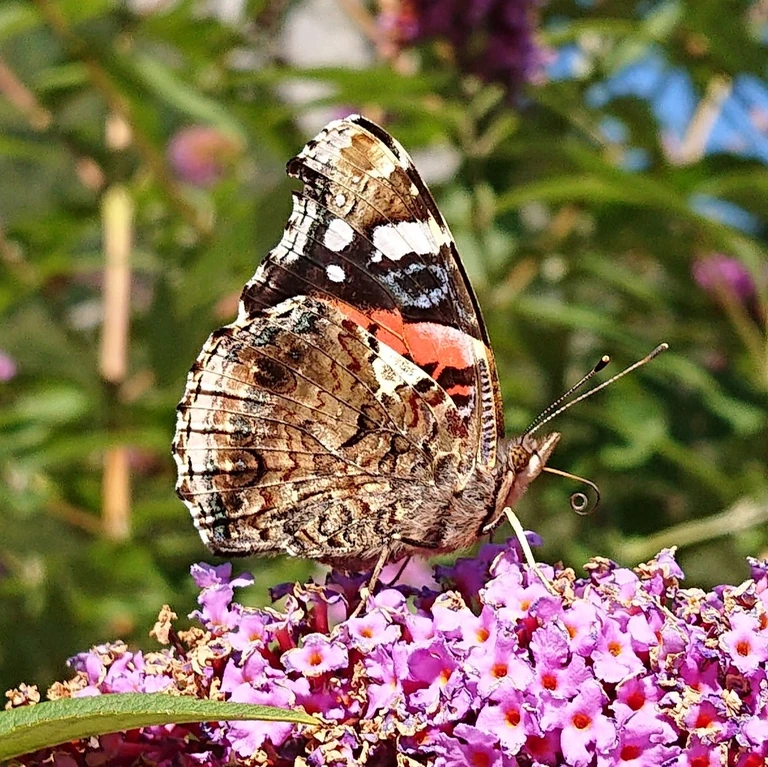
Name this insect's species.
Vanessa atalanta
